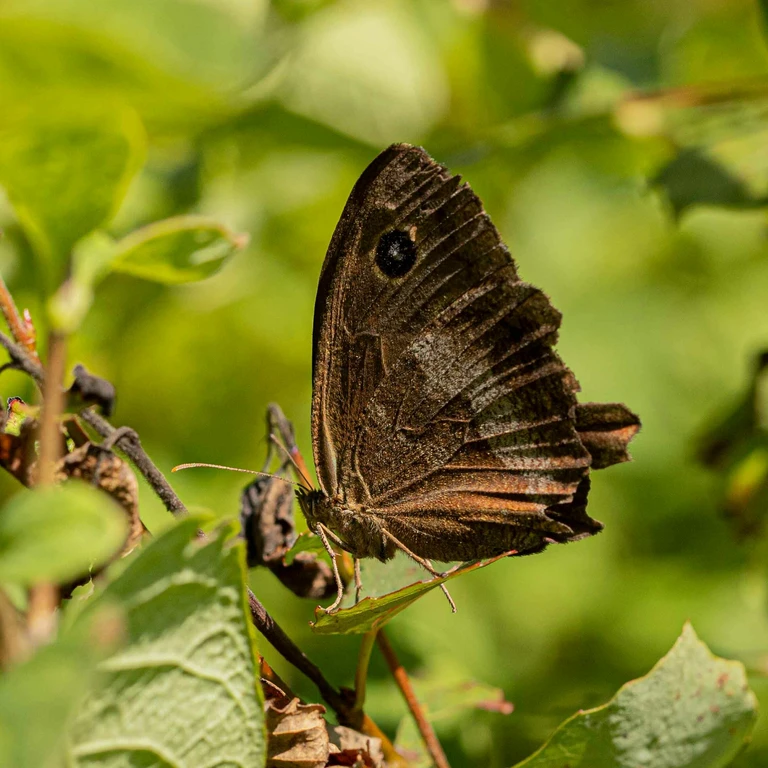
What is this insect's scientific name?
Minois dryas
